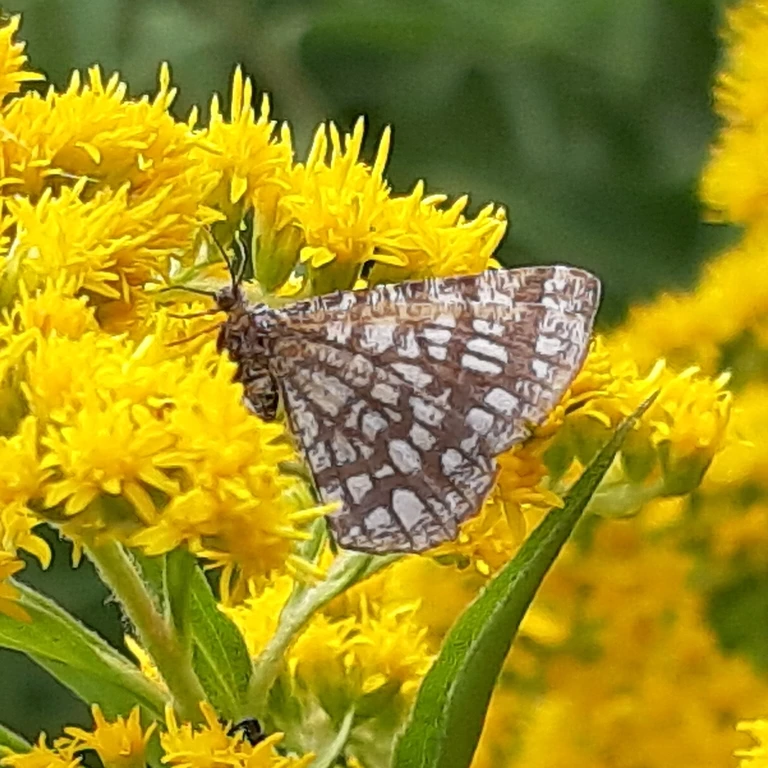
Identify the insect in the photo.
Chiasmia clathrata
